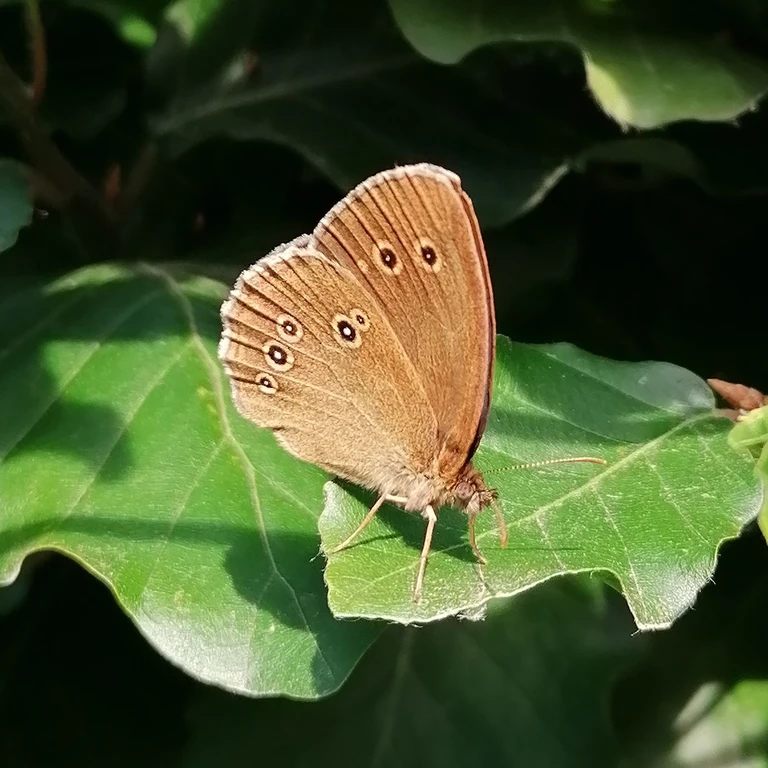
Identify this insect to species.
Aphantopus hyperantus
